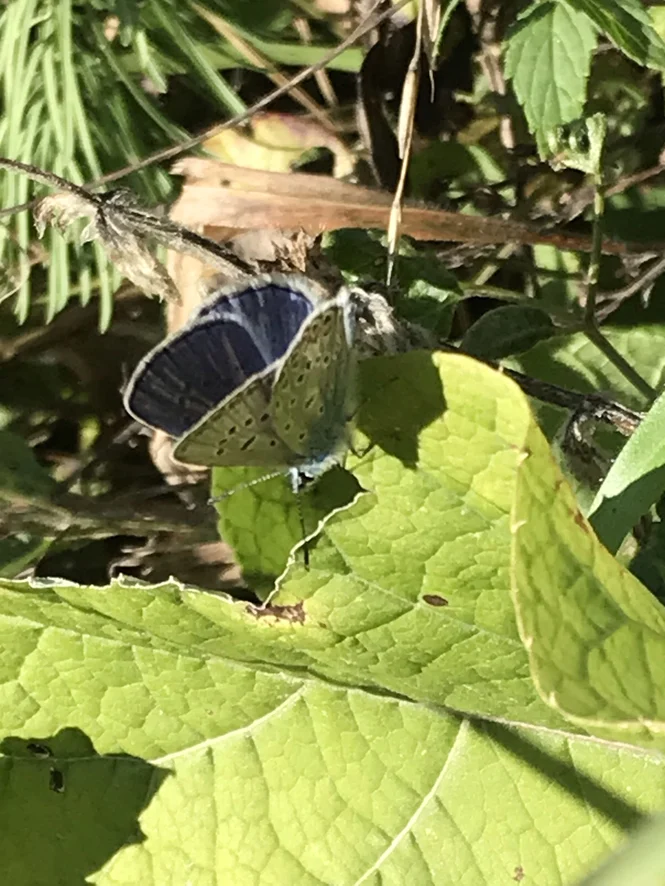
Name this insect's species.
Polyommatus icarus
